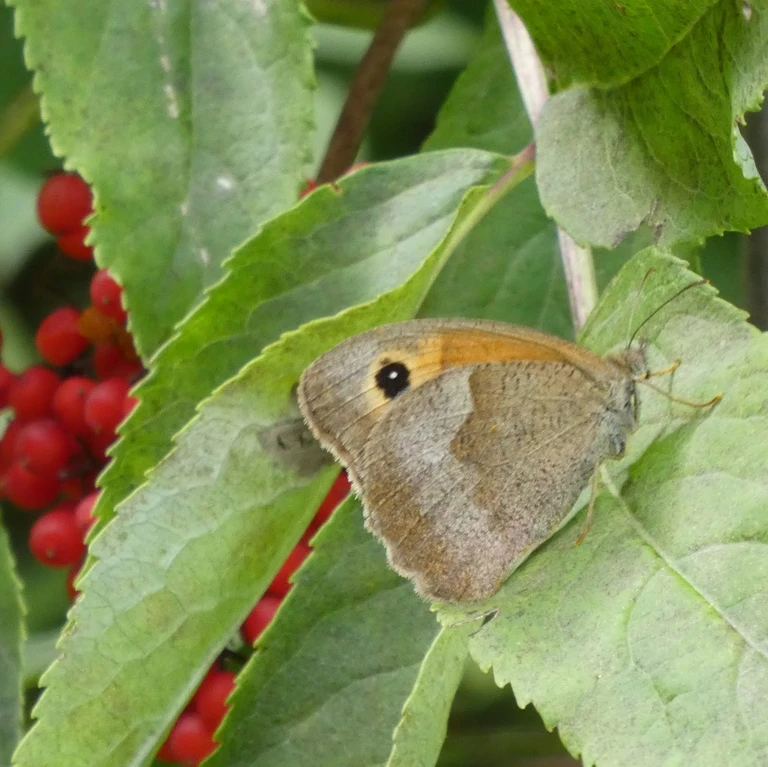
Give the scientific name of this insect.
Maniola jurtina
